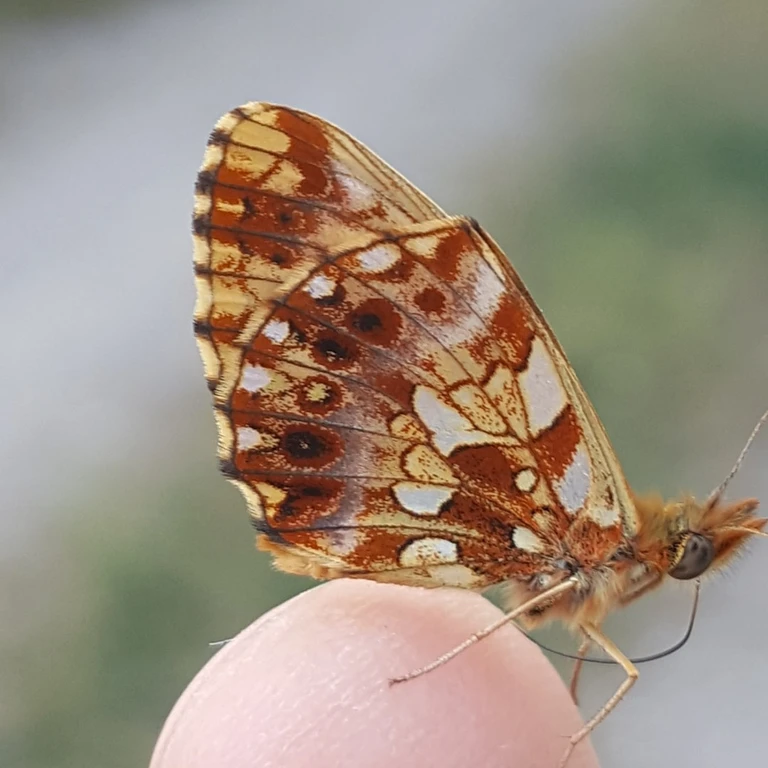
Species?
Boloria dia
